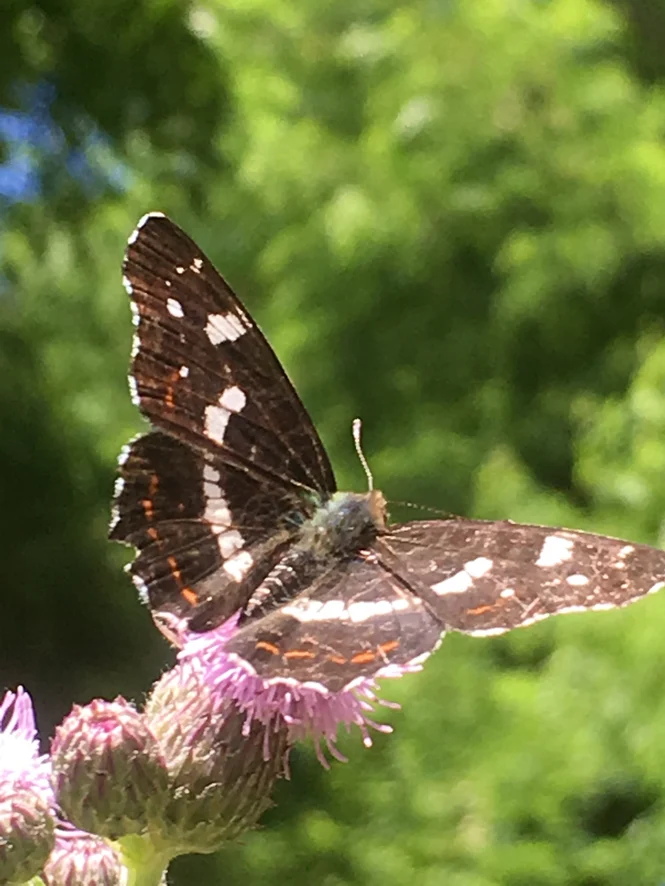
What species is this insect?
Araschnia levana
